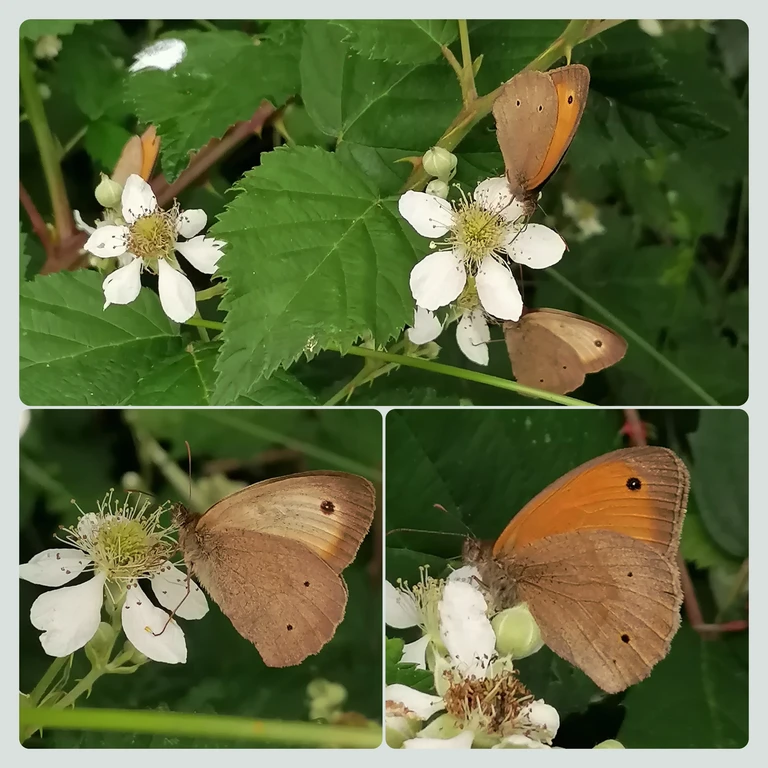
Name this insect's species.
Maniola jurtina
